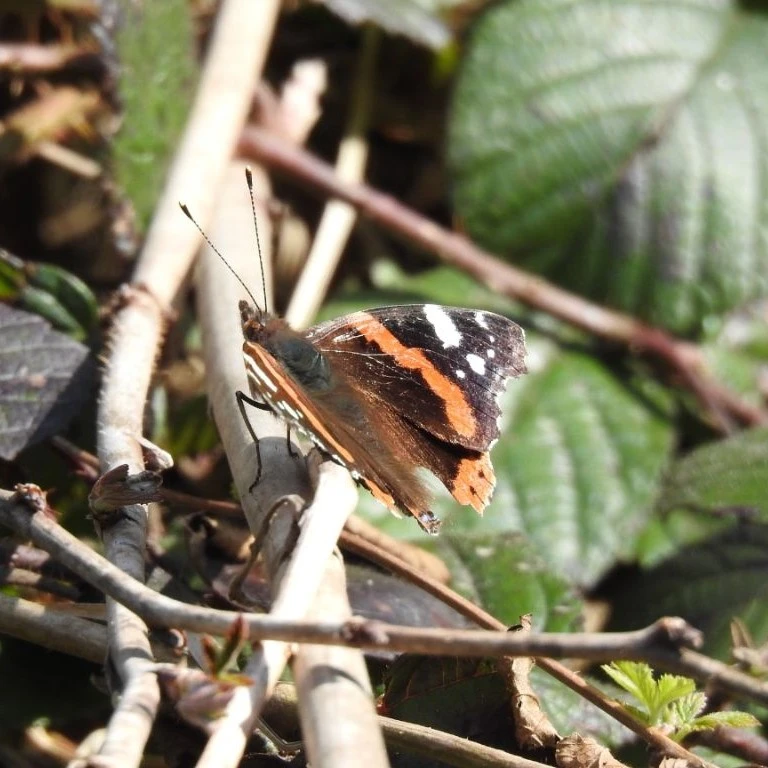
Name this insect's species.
Vanessa atalanta
